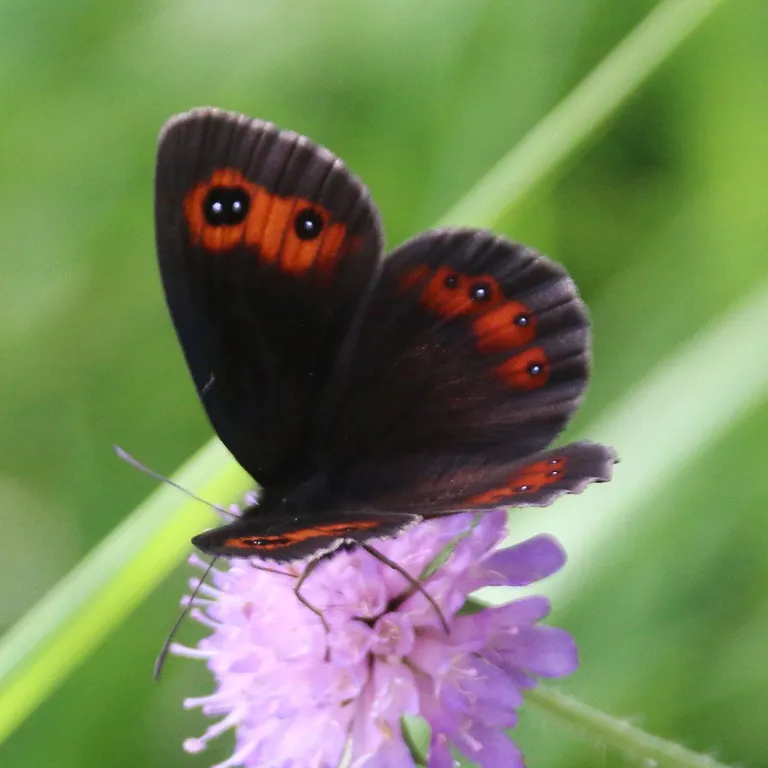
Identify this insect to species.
Erebia aethiops
